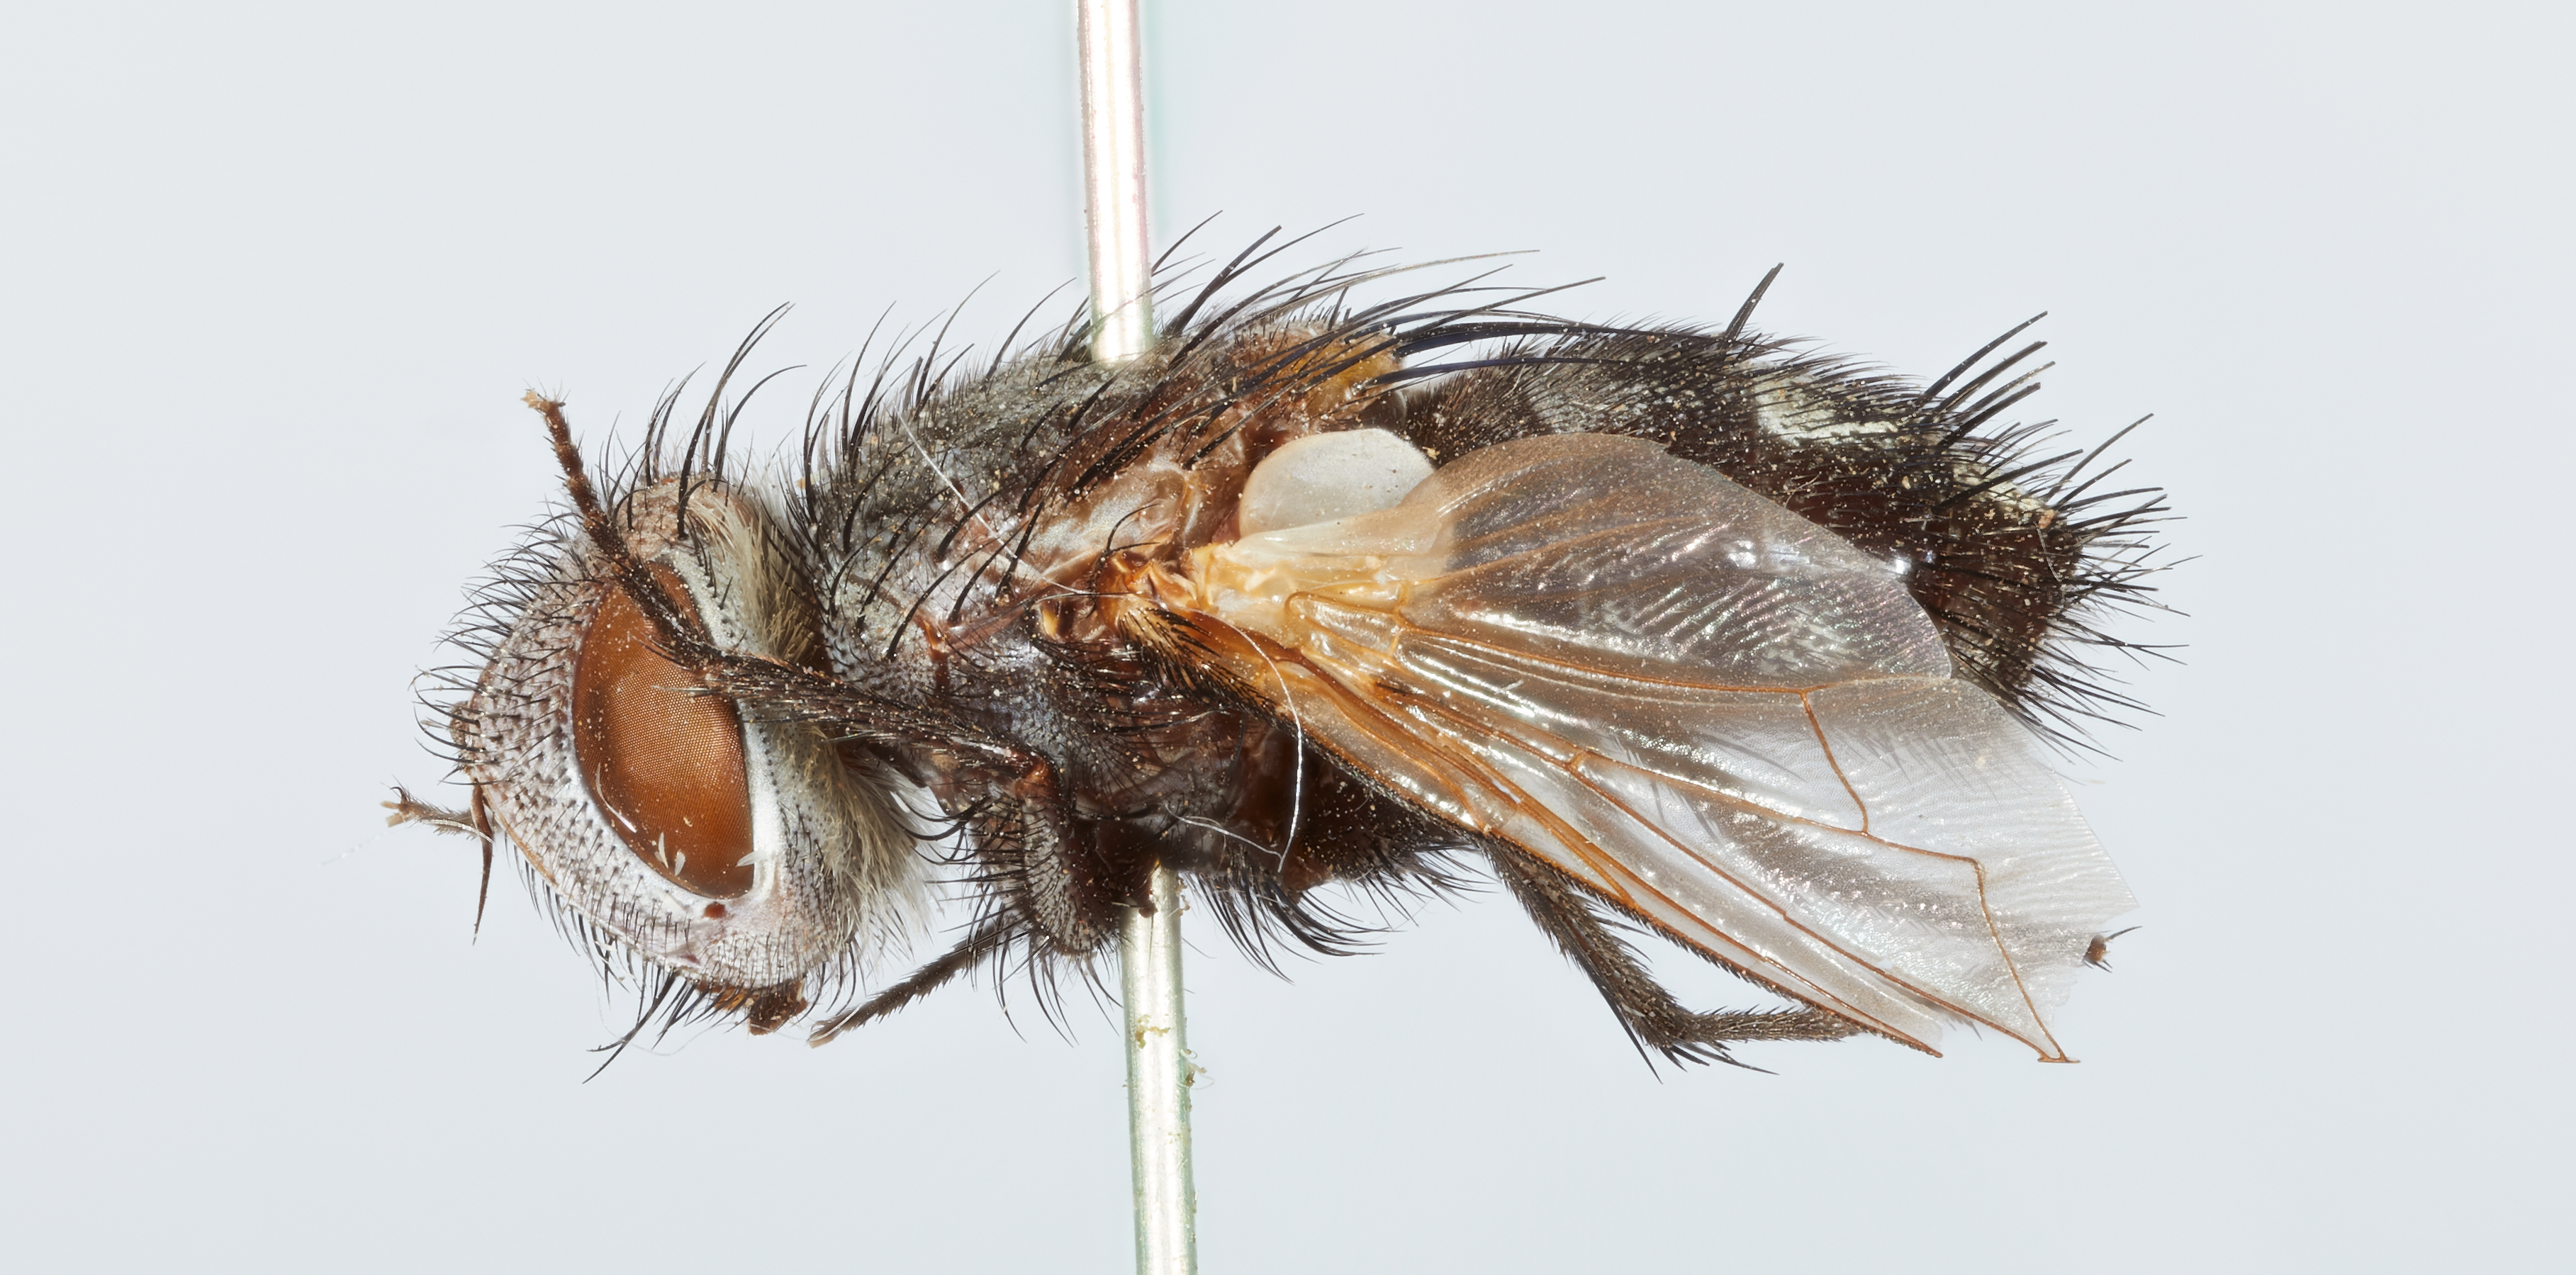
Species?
Spallanzania antennalis
